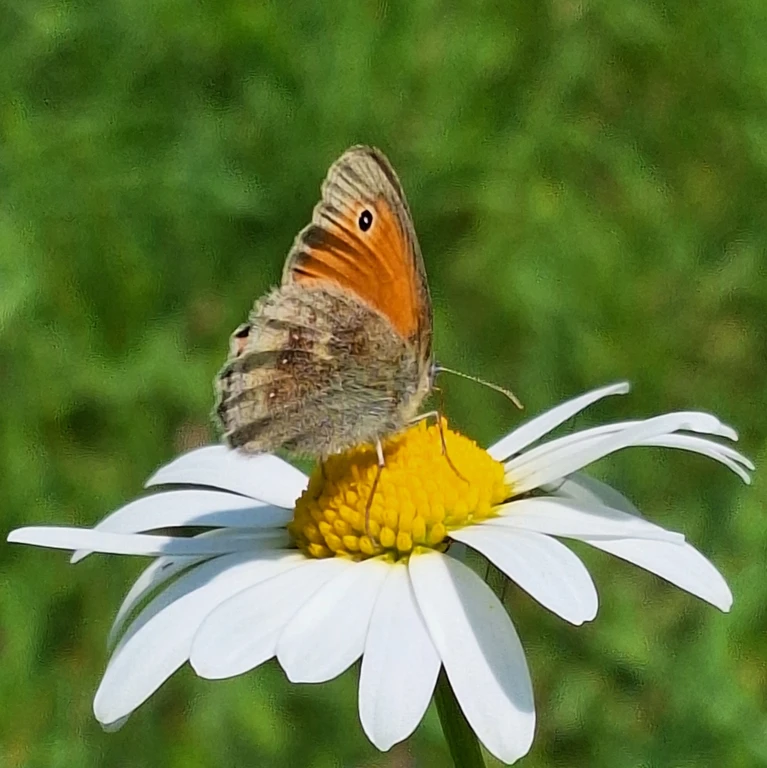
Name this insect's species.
Coenonympha pamphilus
